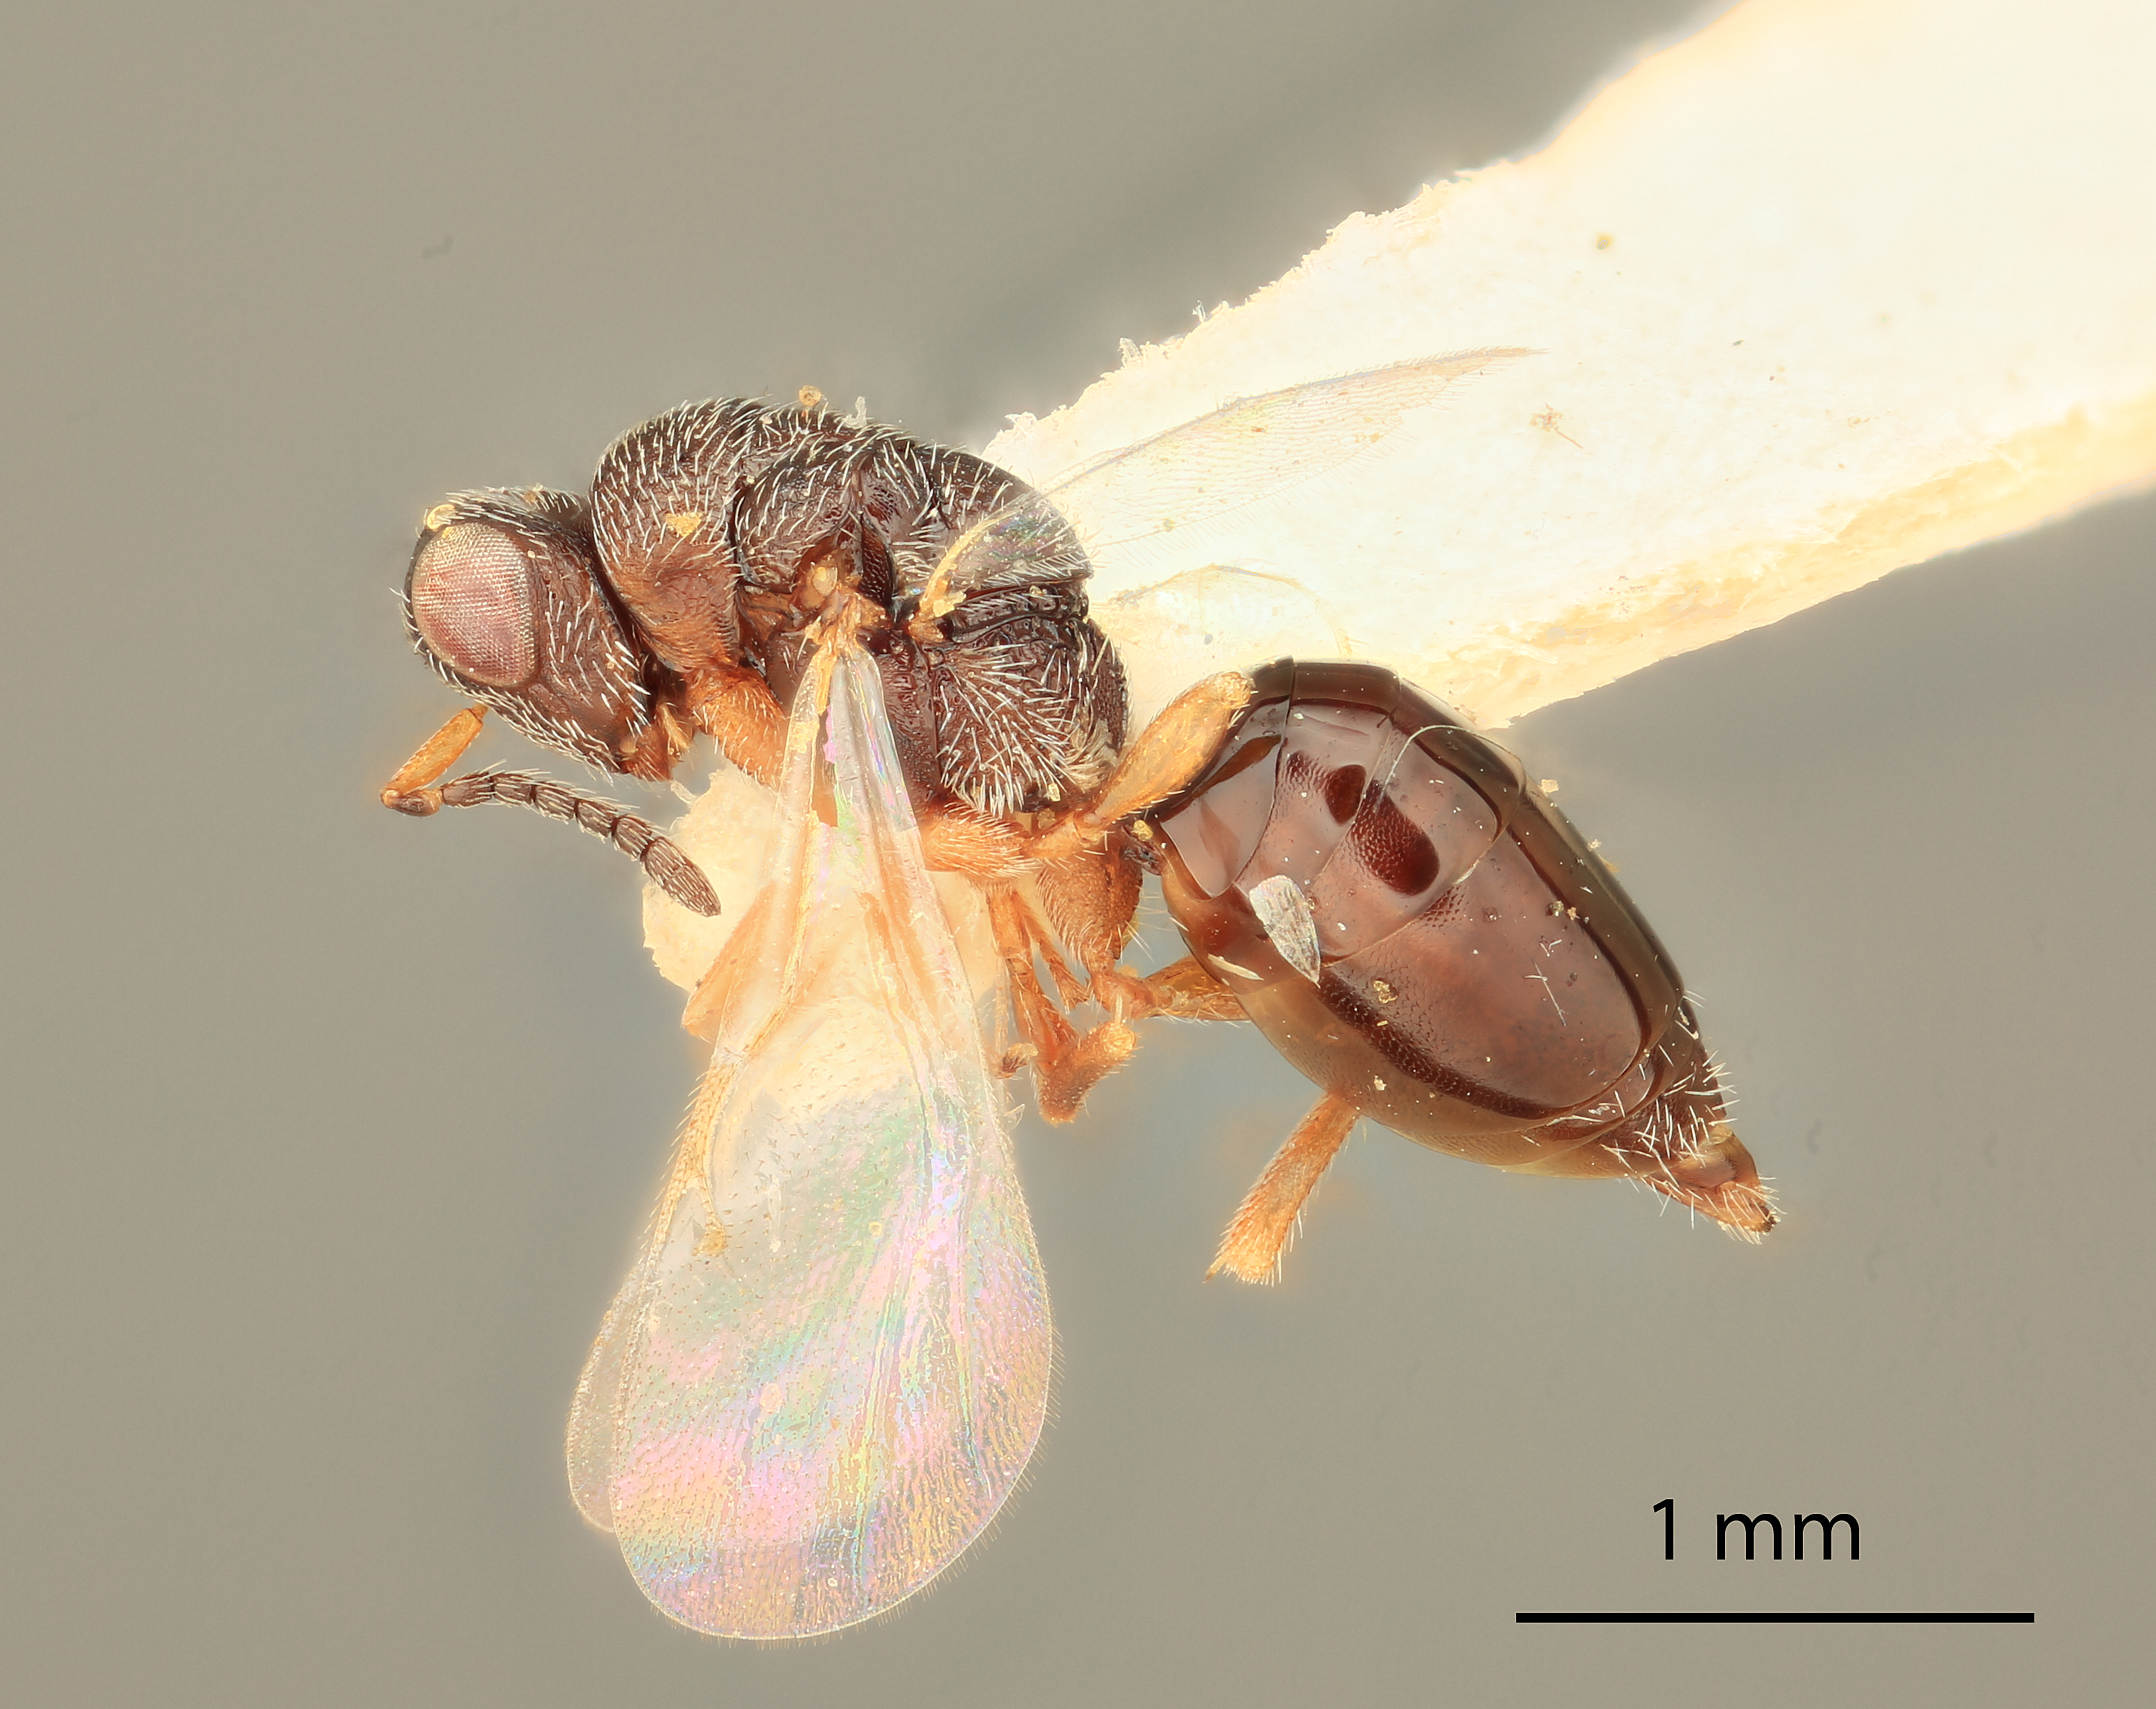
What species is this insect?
Eurytomocharis pascuorum
